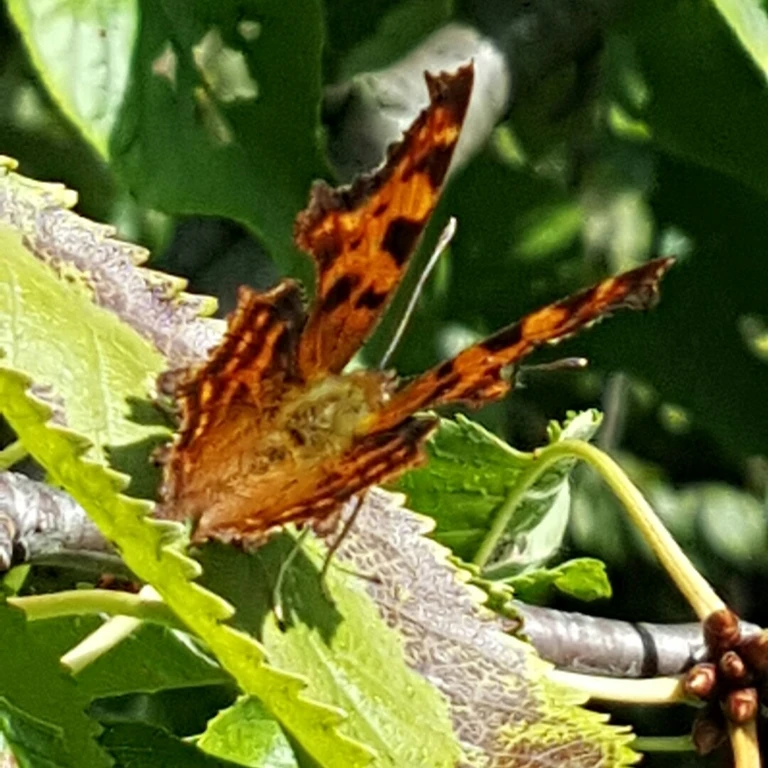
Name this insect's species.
Polygonia c-album
